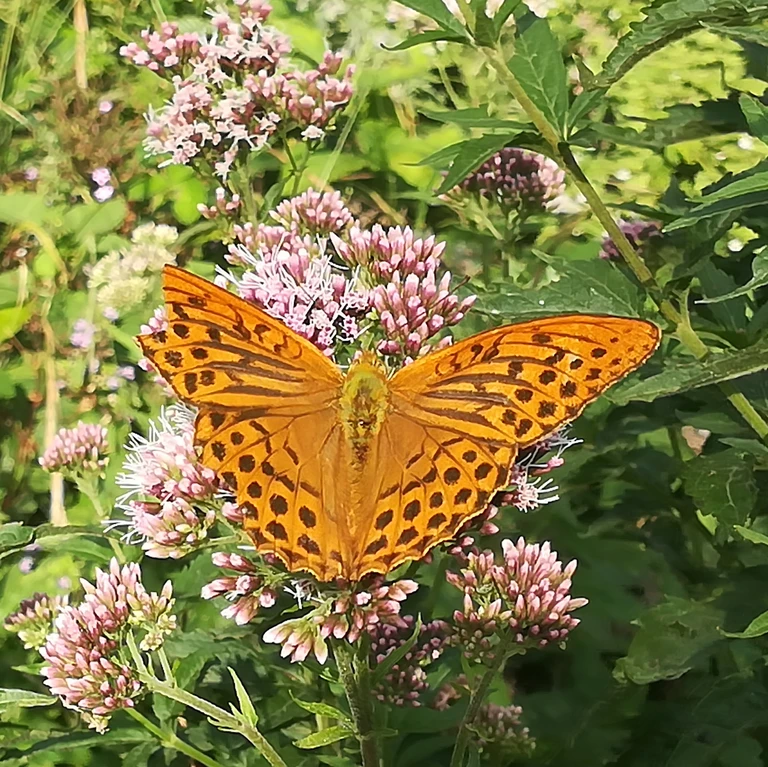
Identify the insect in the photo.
Argynnis paphia
